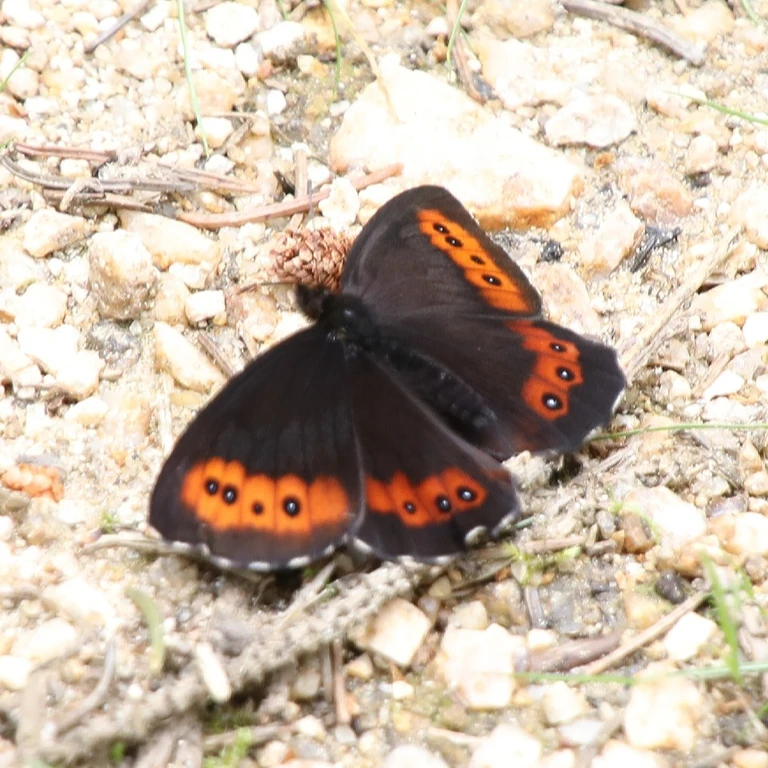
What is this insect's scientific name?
Erebia ligea
